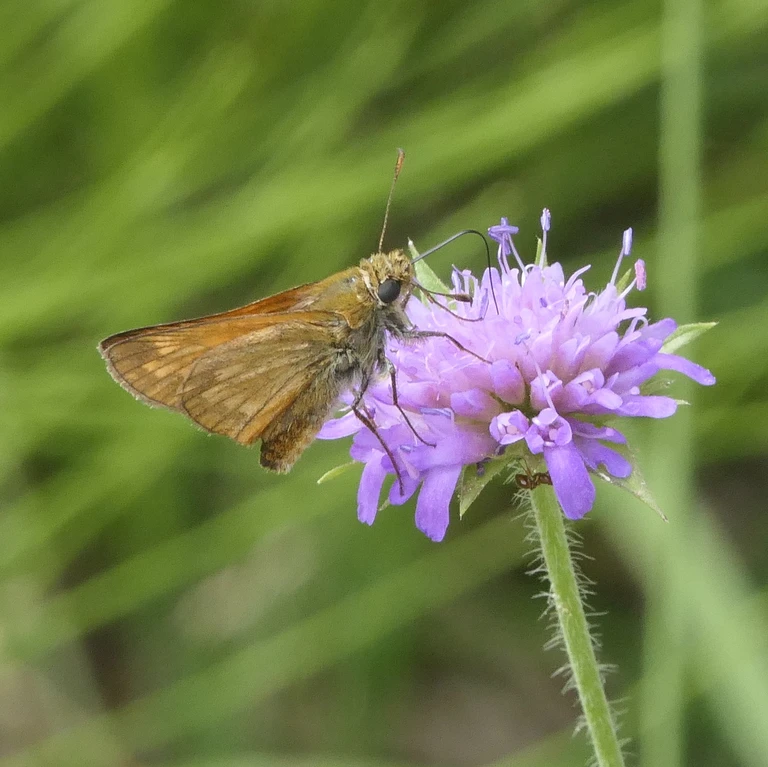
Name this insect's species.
Ochlodes sylvanus (also Ochlodes venata)
